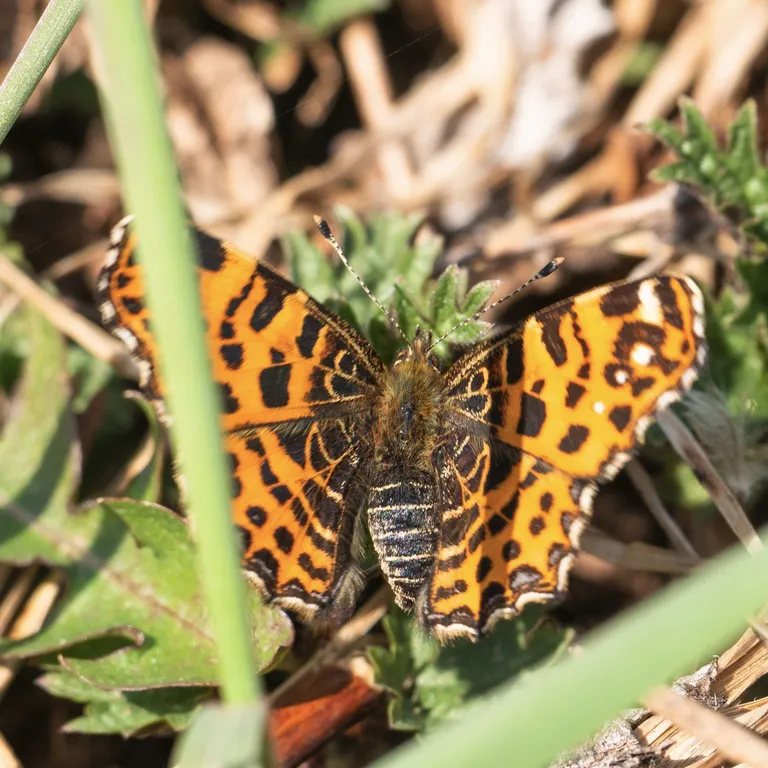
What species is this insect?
Araschnia levana
